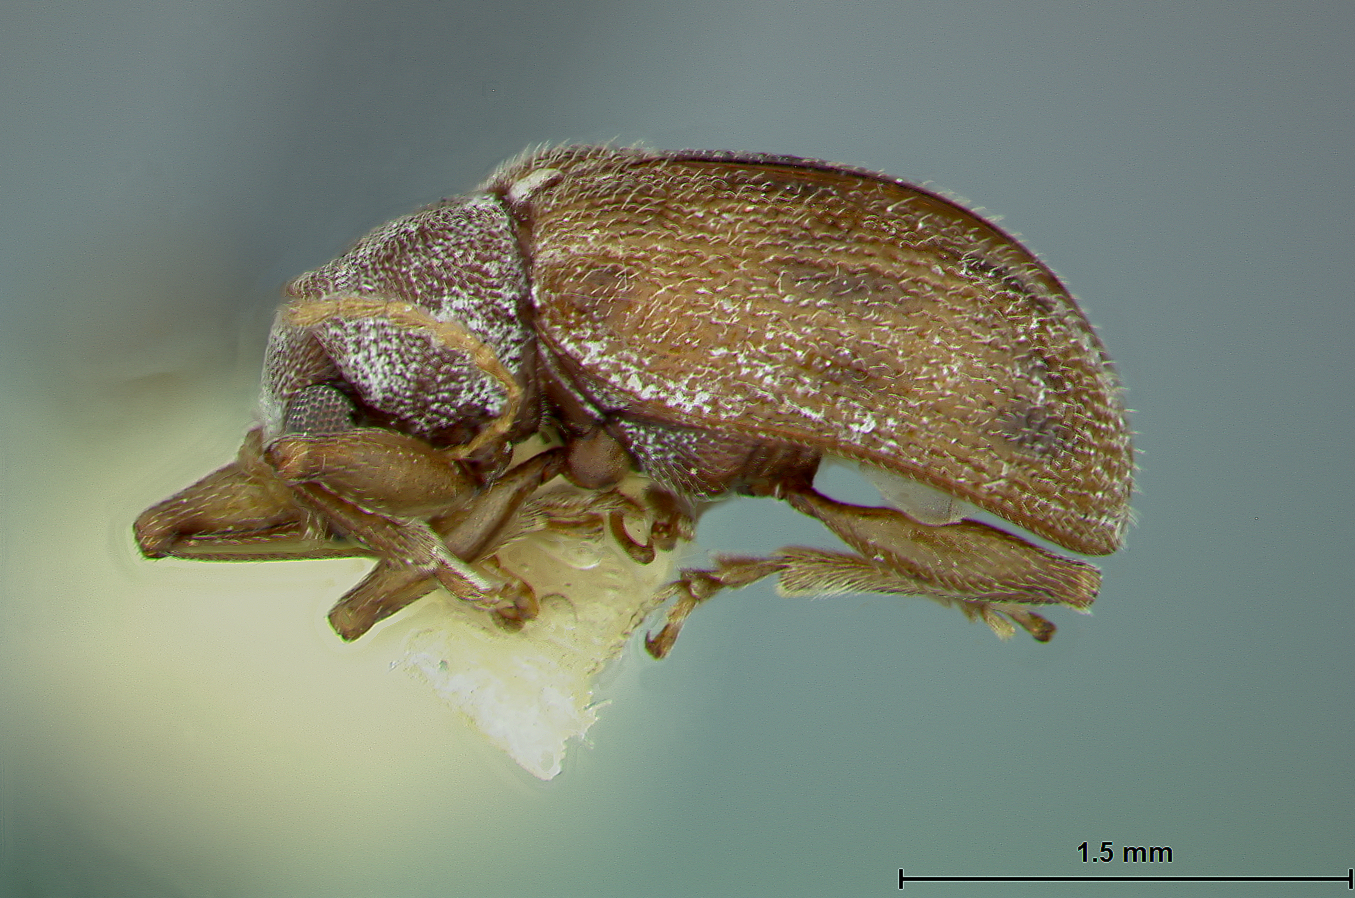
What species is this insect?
Xanthonia intermedia
